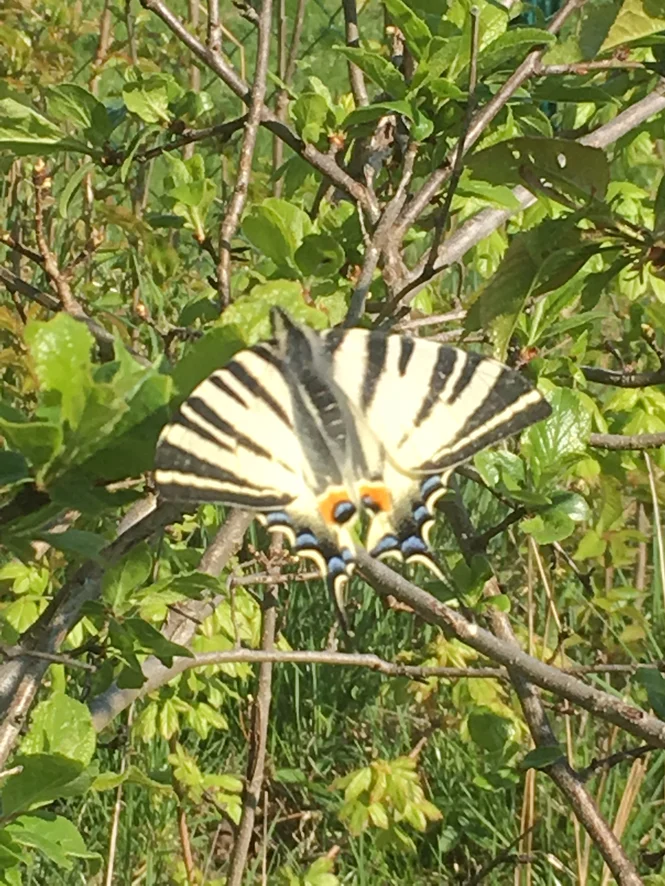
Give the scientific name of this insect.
Iphiclides podalirius
